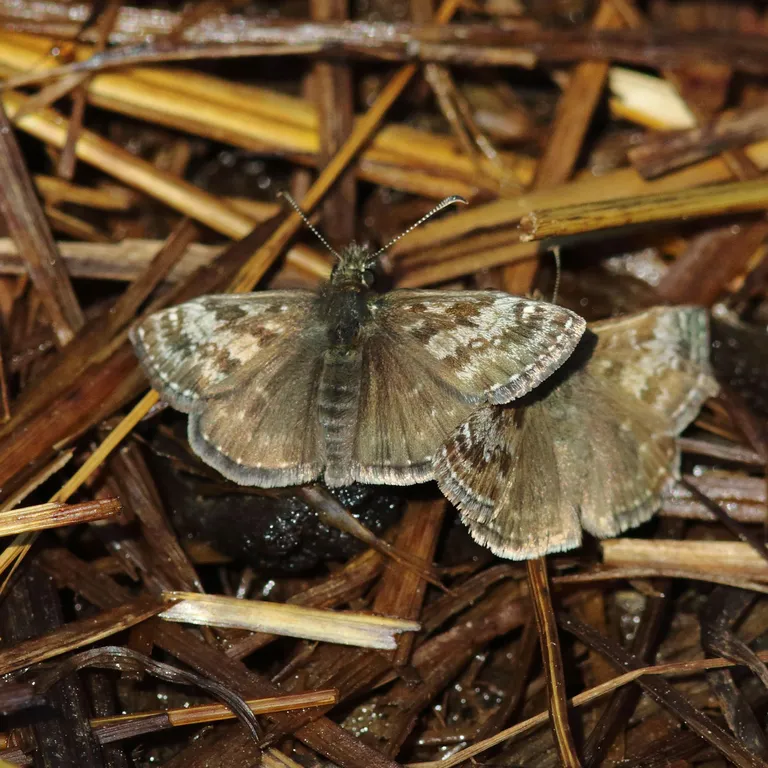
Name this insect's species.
Erynnis tages
